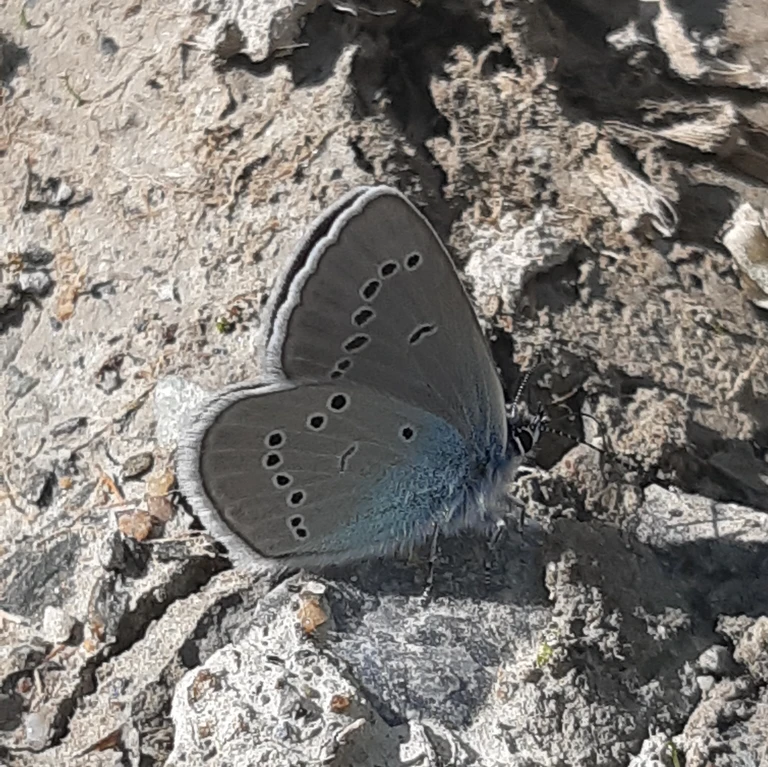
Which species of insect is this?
Cyaniris semiargus
